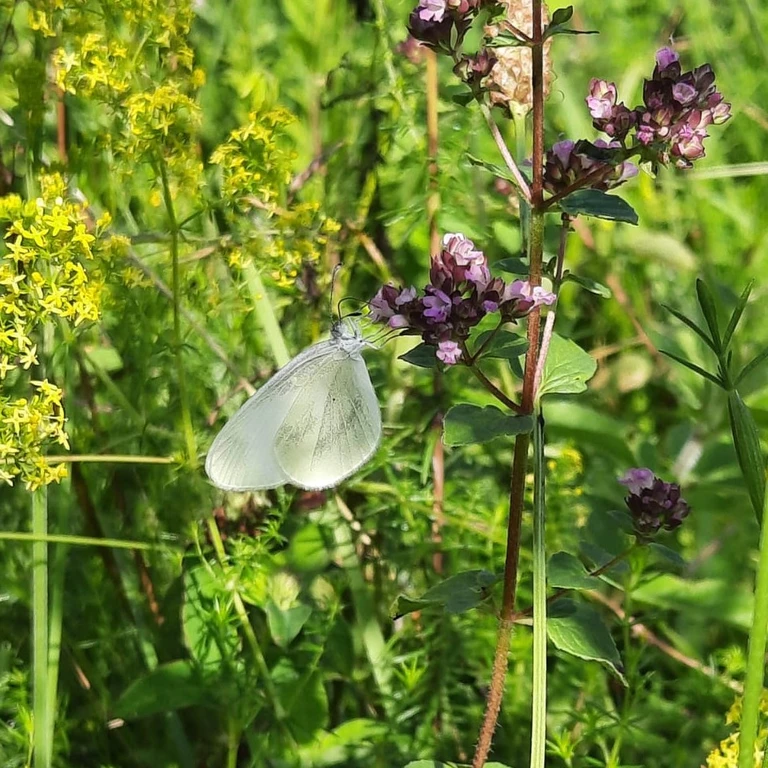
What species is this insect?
Leptidea sinapis/juvernica
